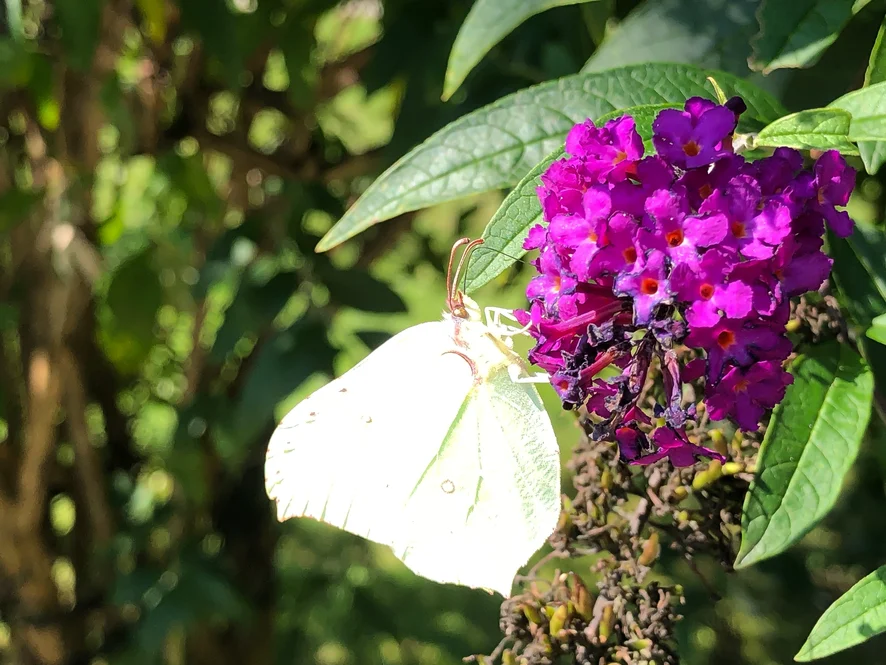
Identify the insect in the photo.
Gonepteryx rhamni
